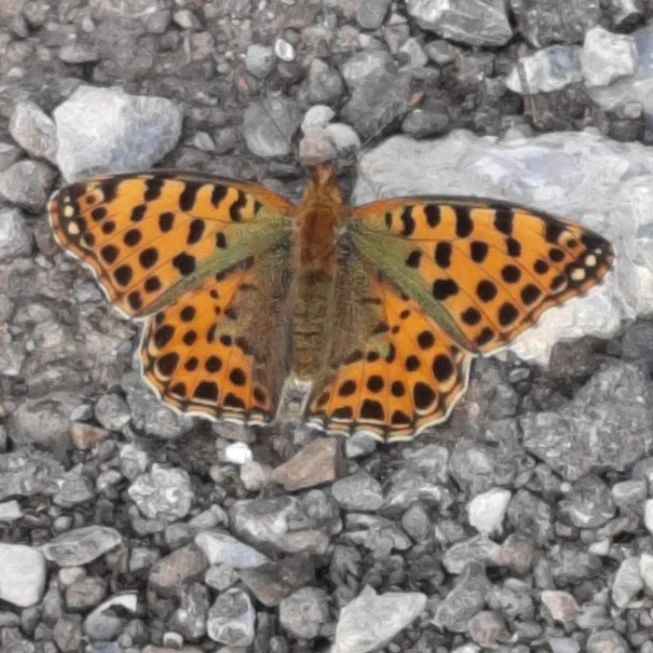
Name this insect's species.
Issoria lathonia
